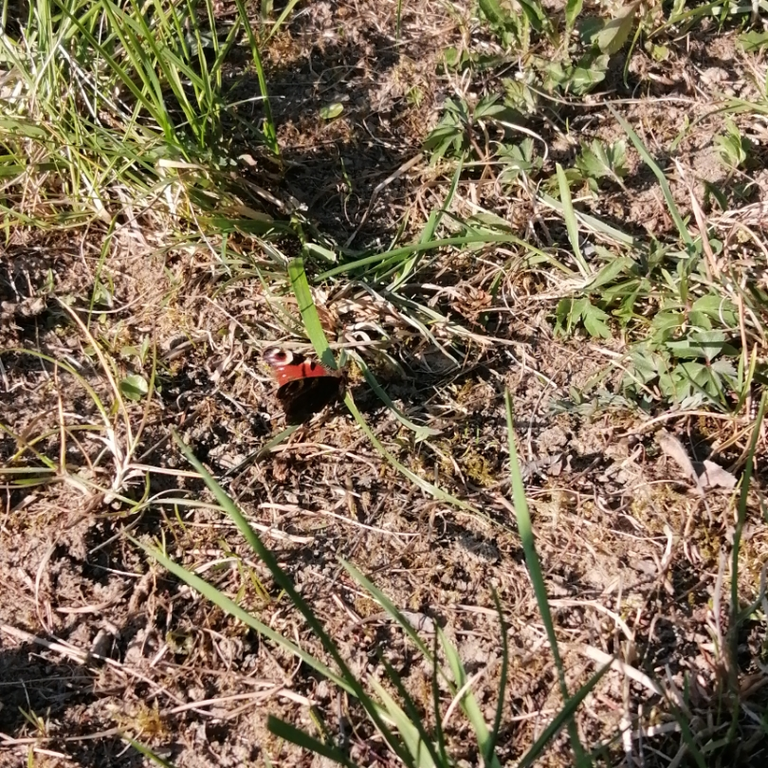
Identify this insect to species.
Aglais io
